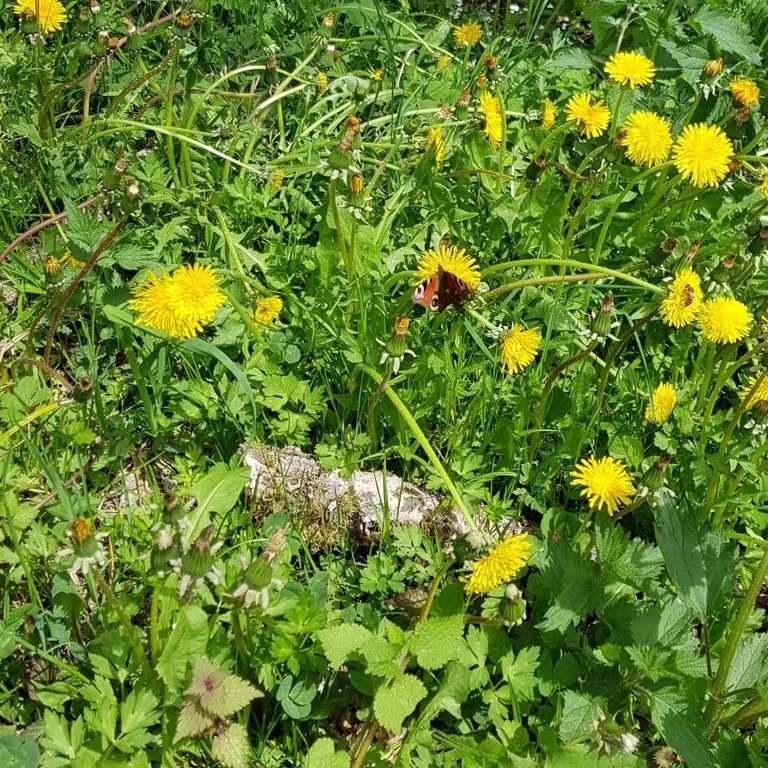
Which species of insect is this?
Aglais io
